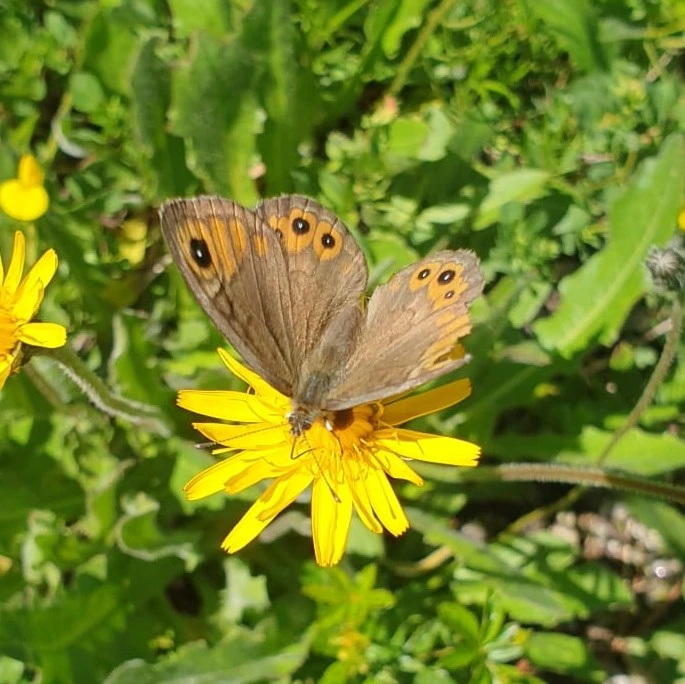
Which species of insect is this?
Lasiommata petropolitana (also Pararge petropolitana)
